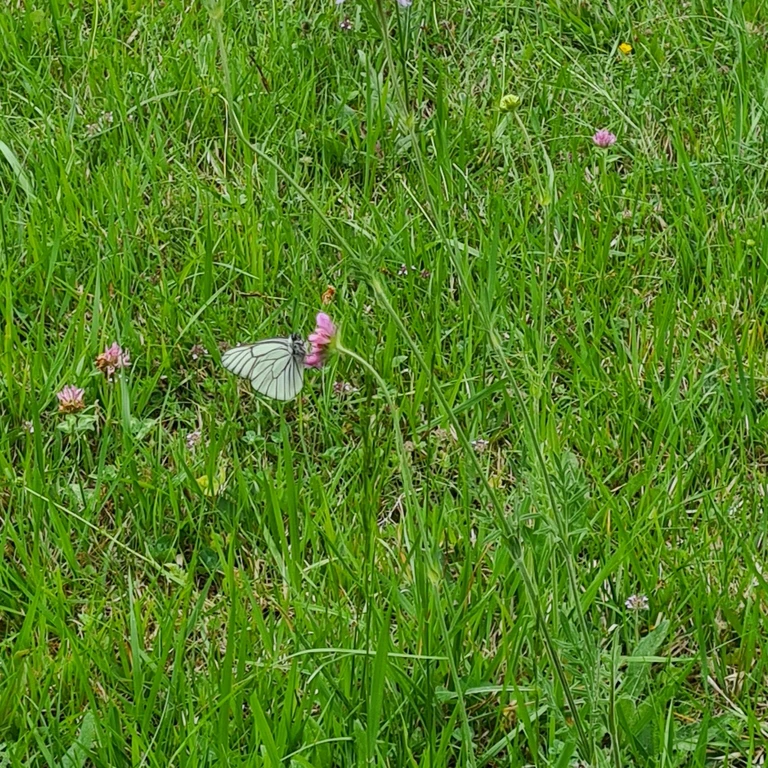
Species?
Aporia crataegi
